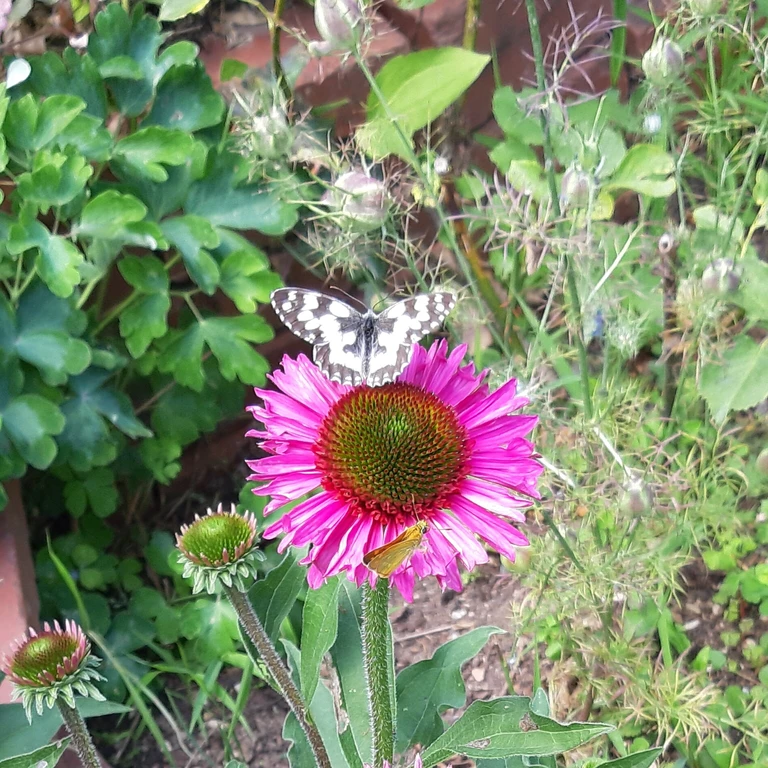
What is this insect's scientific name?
Melanargia galathea
